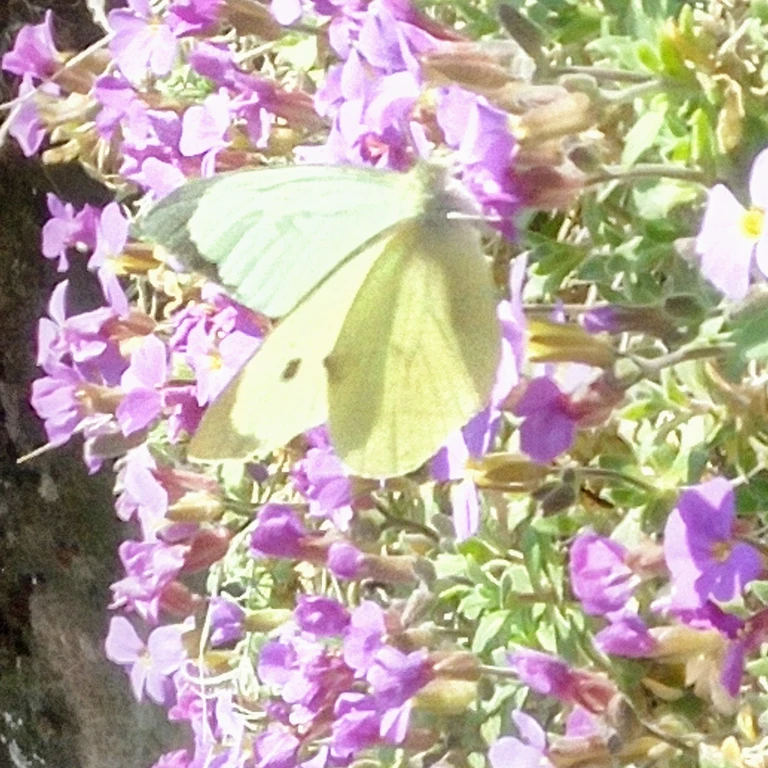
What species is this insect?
Pieris brassicae
